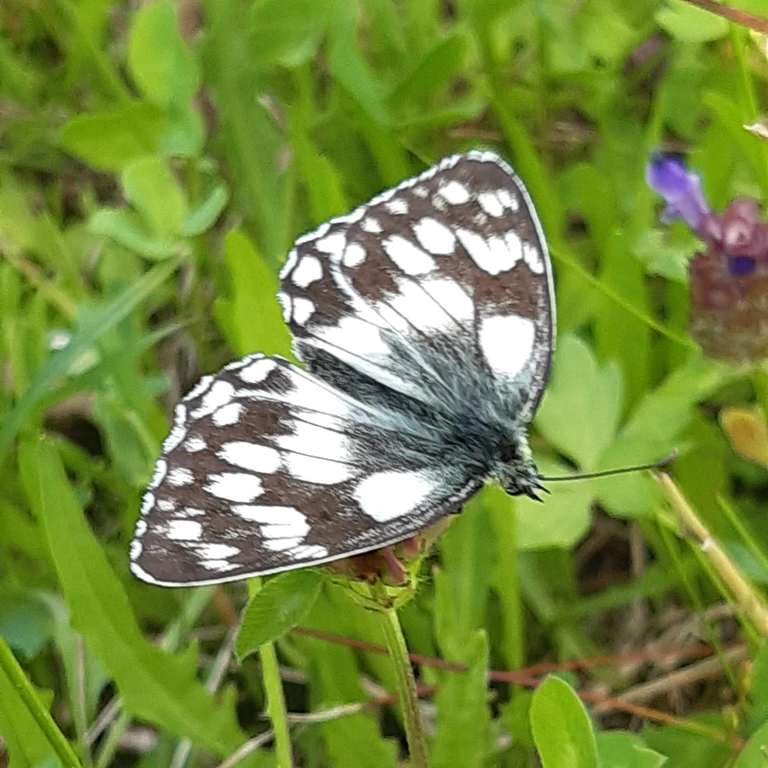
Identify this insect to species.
Melanargia galathea
